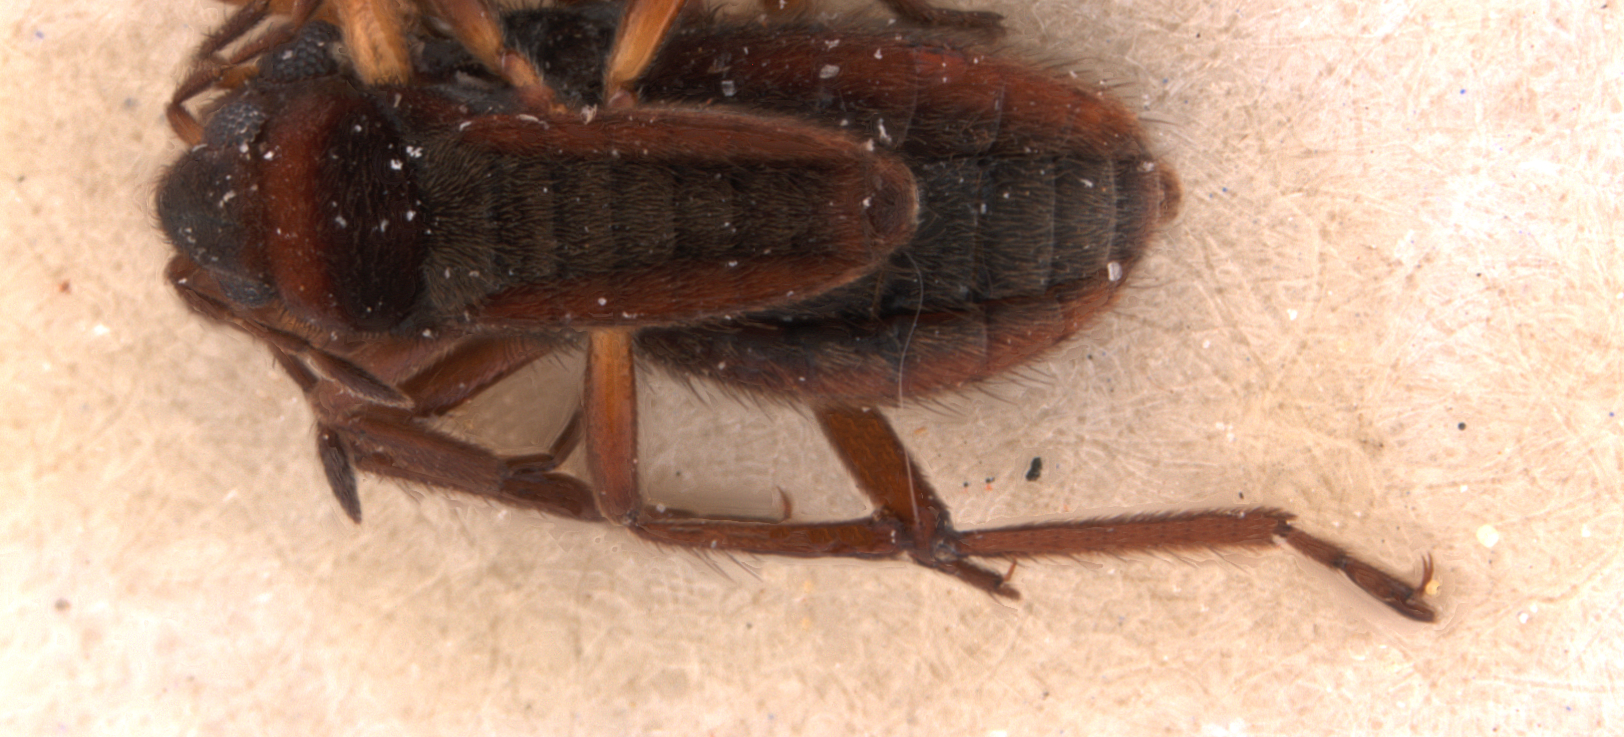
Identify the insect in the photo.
Microvelia potama
